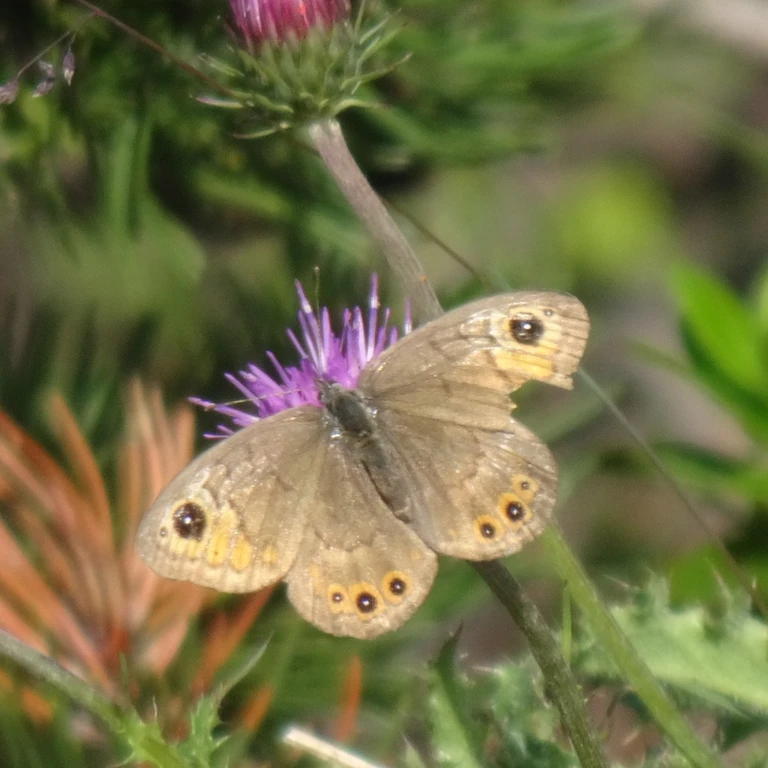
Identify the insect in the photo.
Lasiommata petropolitana (also Pararge petropolitana)
